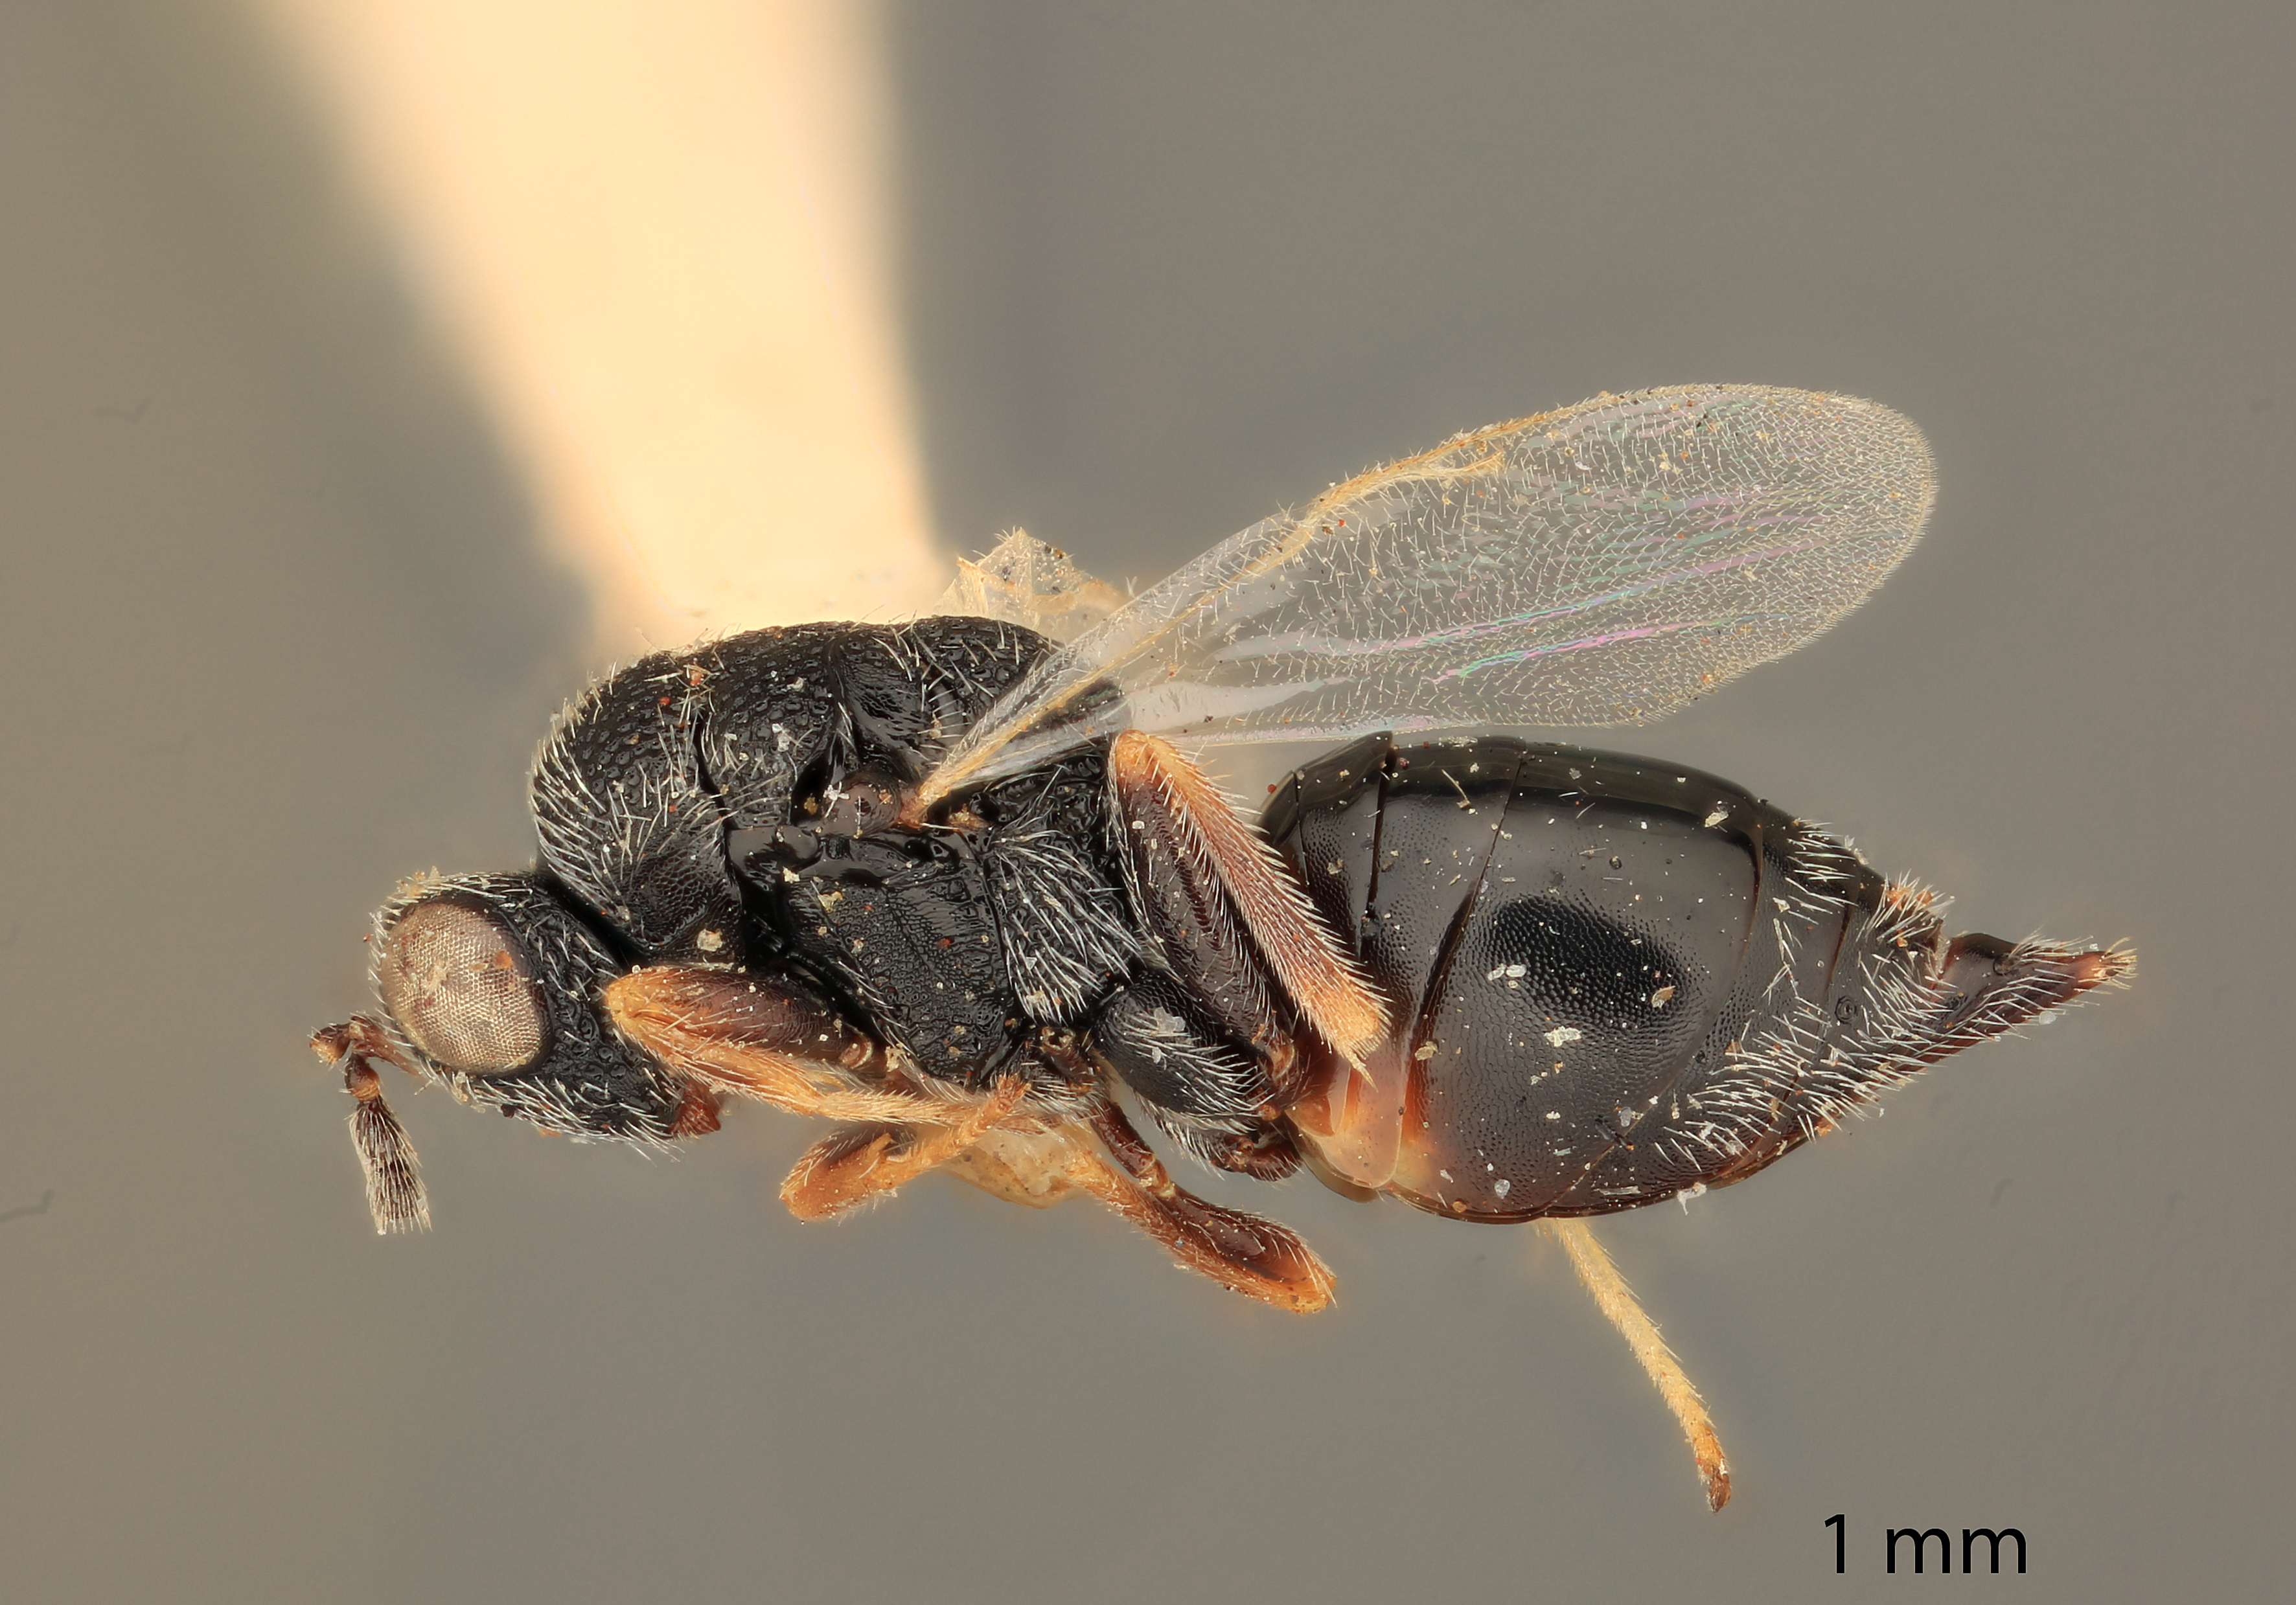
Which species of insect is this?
Eurytoma gossypii
